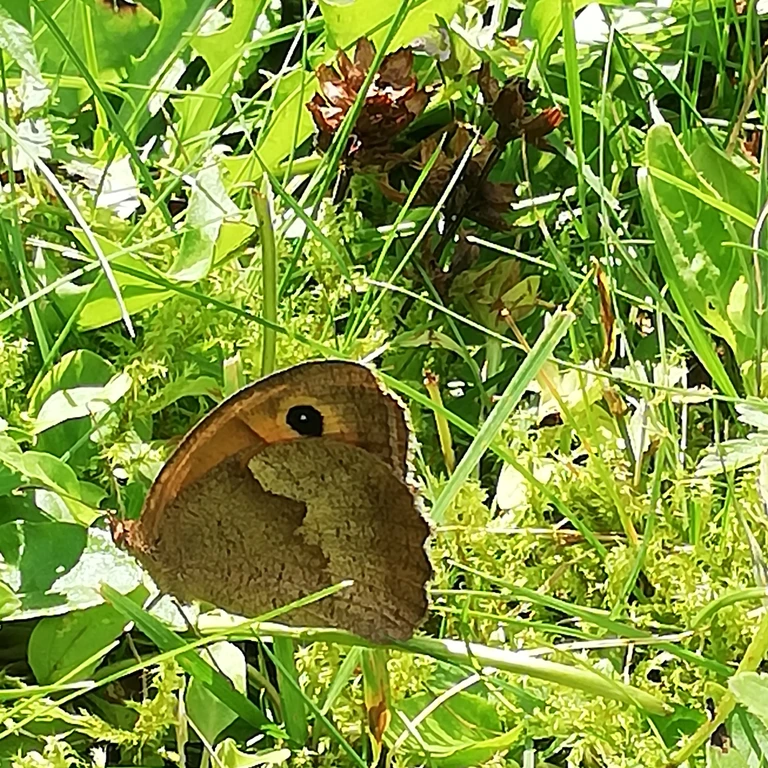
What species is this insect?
Maniola jurtina
